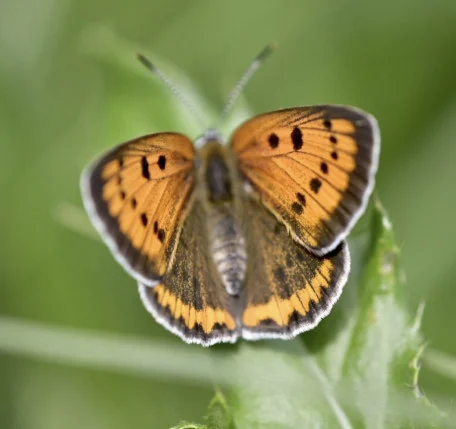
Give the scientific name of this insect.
Lycaena dispar
